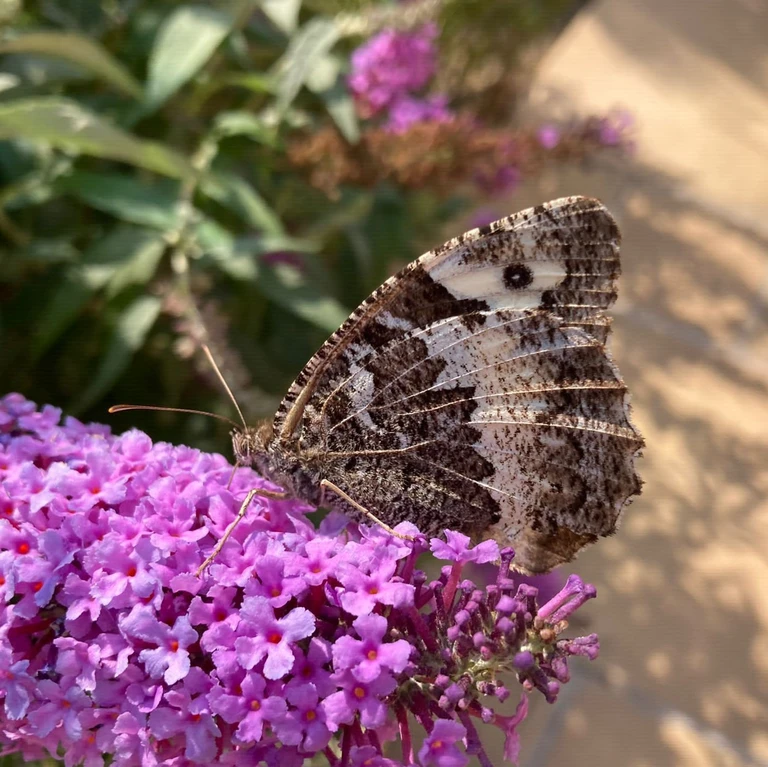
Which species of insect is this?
Brintesia circe
